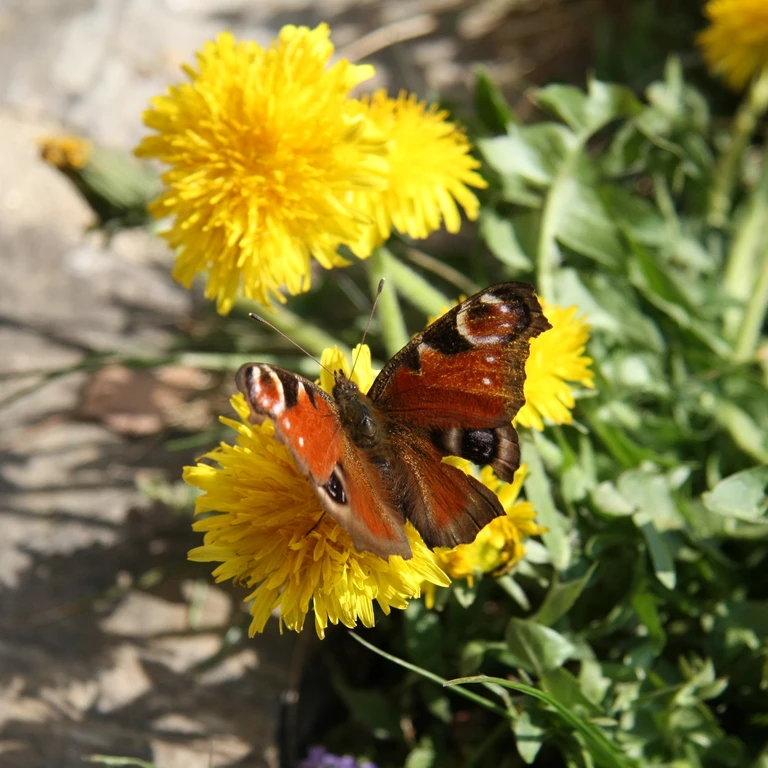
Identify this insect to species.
Aglais io
